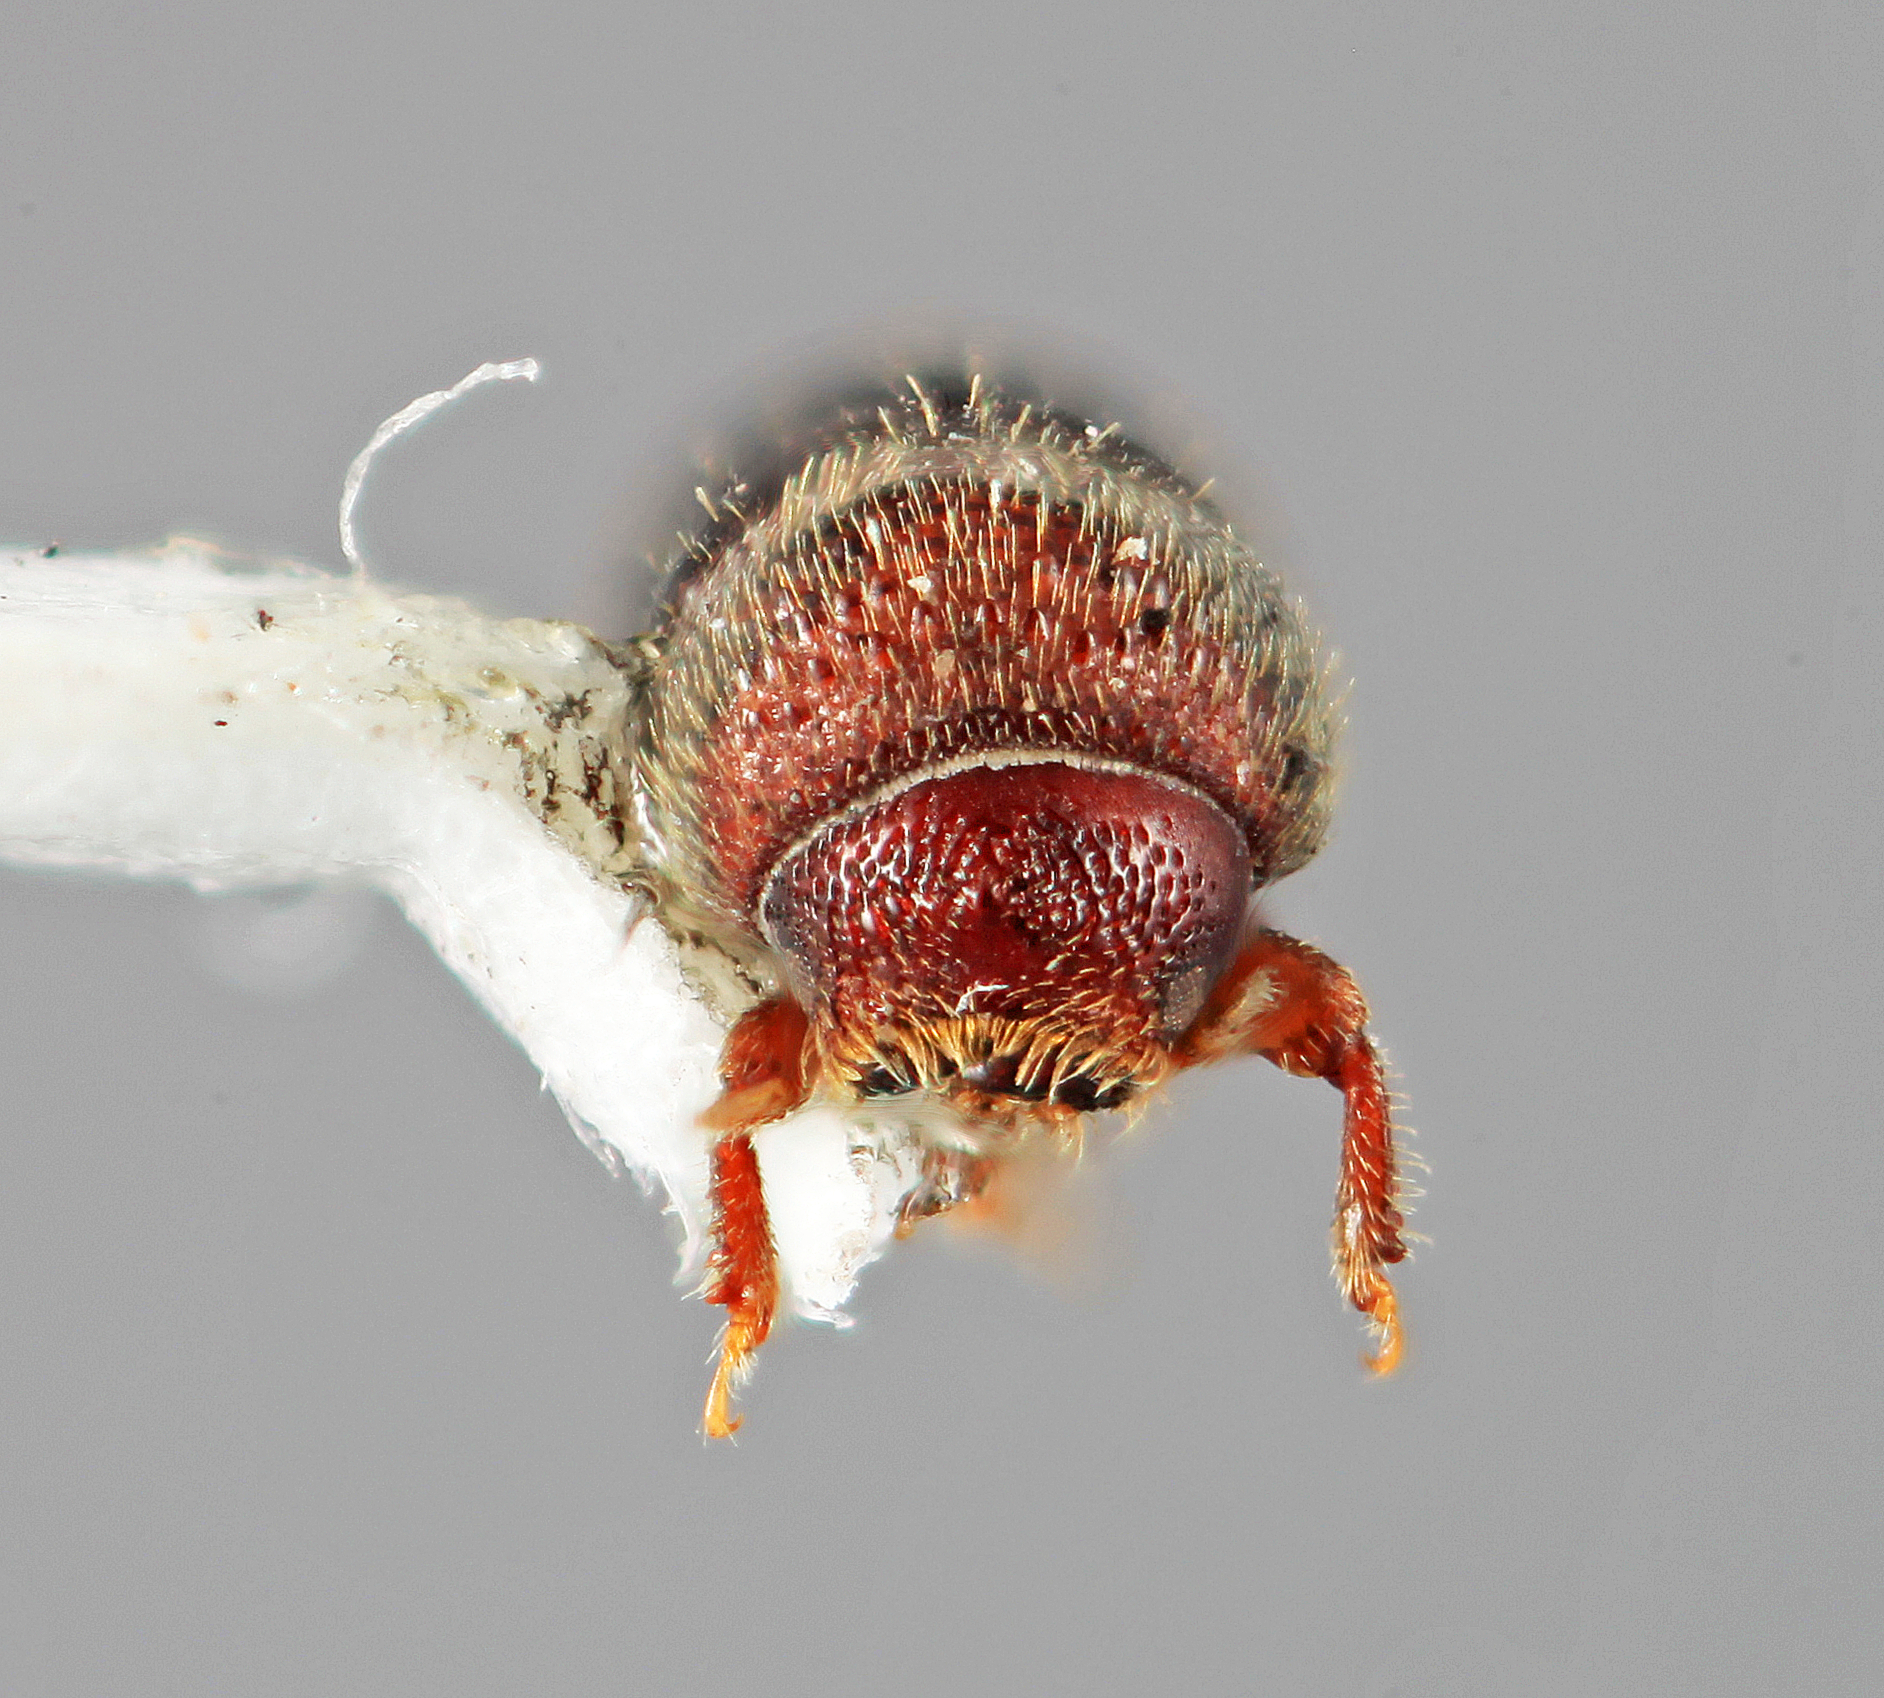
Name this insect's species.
Cryptocarenus tropicalis
